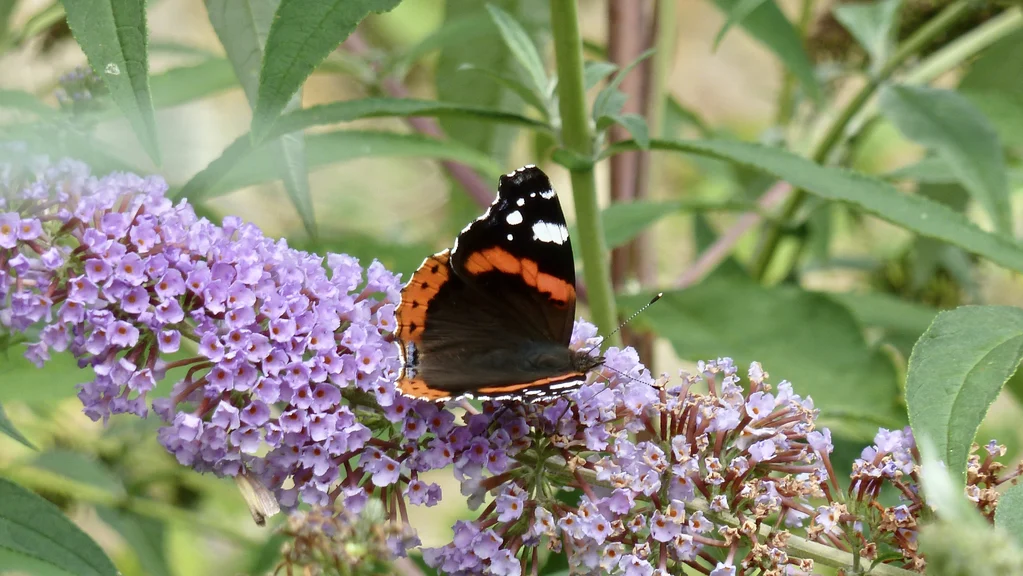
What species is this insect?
Vanessa atalanta
